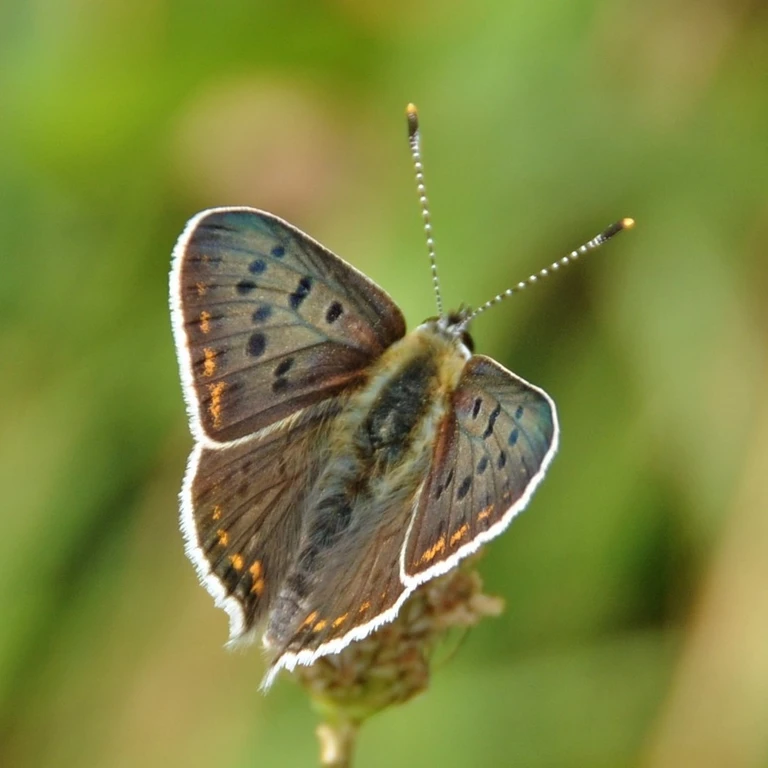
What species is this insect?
Lycaena tityrus (also Loweia tityrus)
